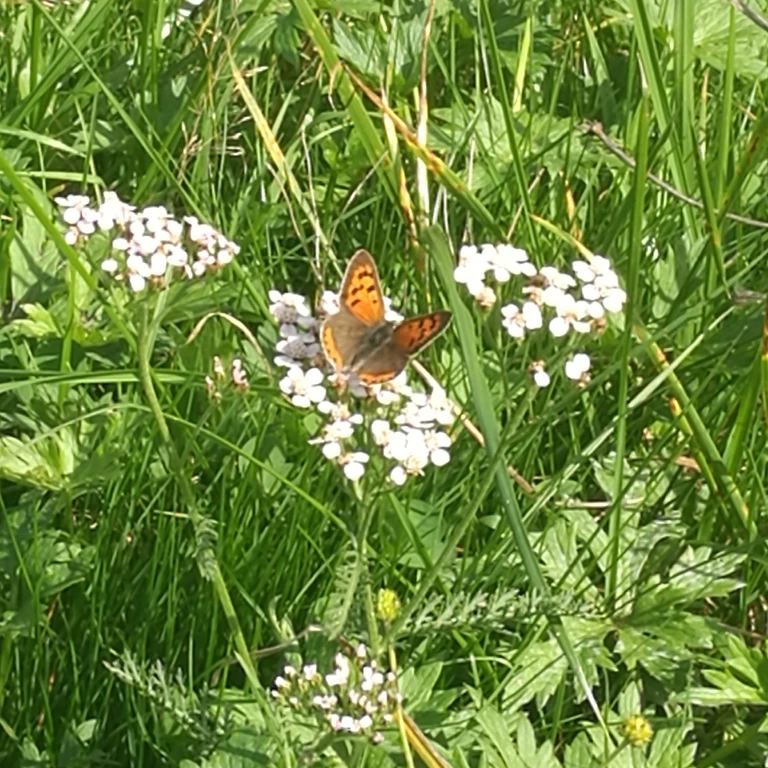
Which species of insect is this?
Lycaena phlaeas
